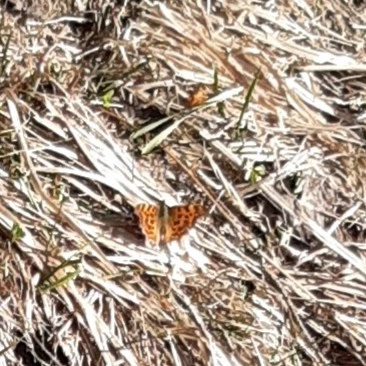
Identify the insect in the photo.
Polygonia c-album
